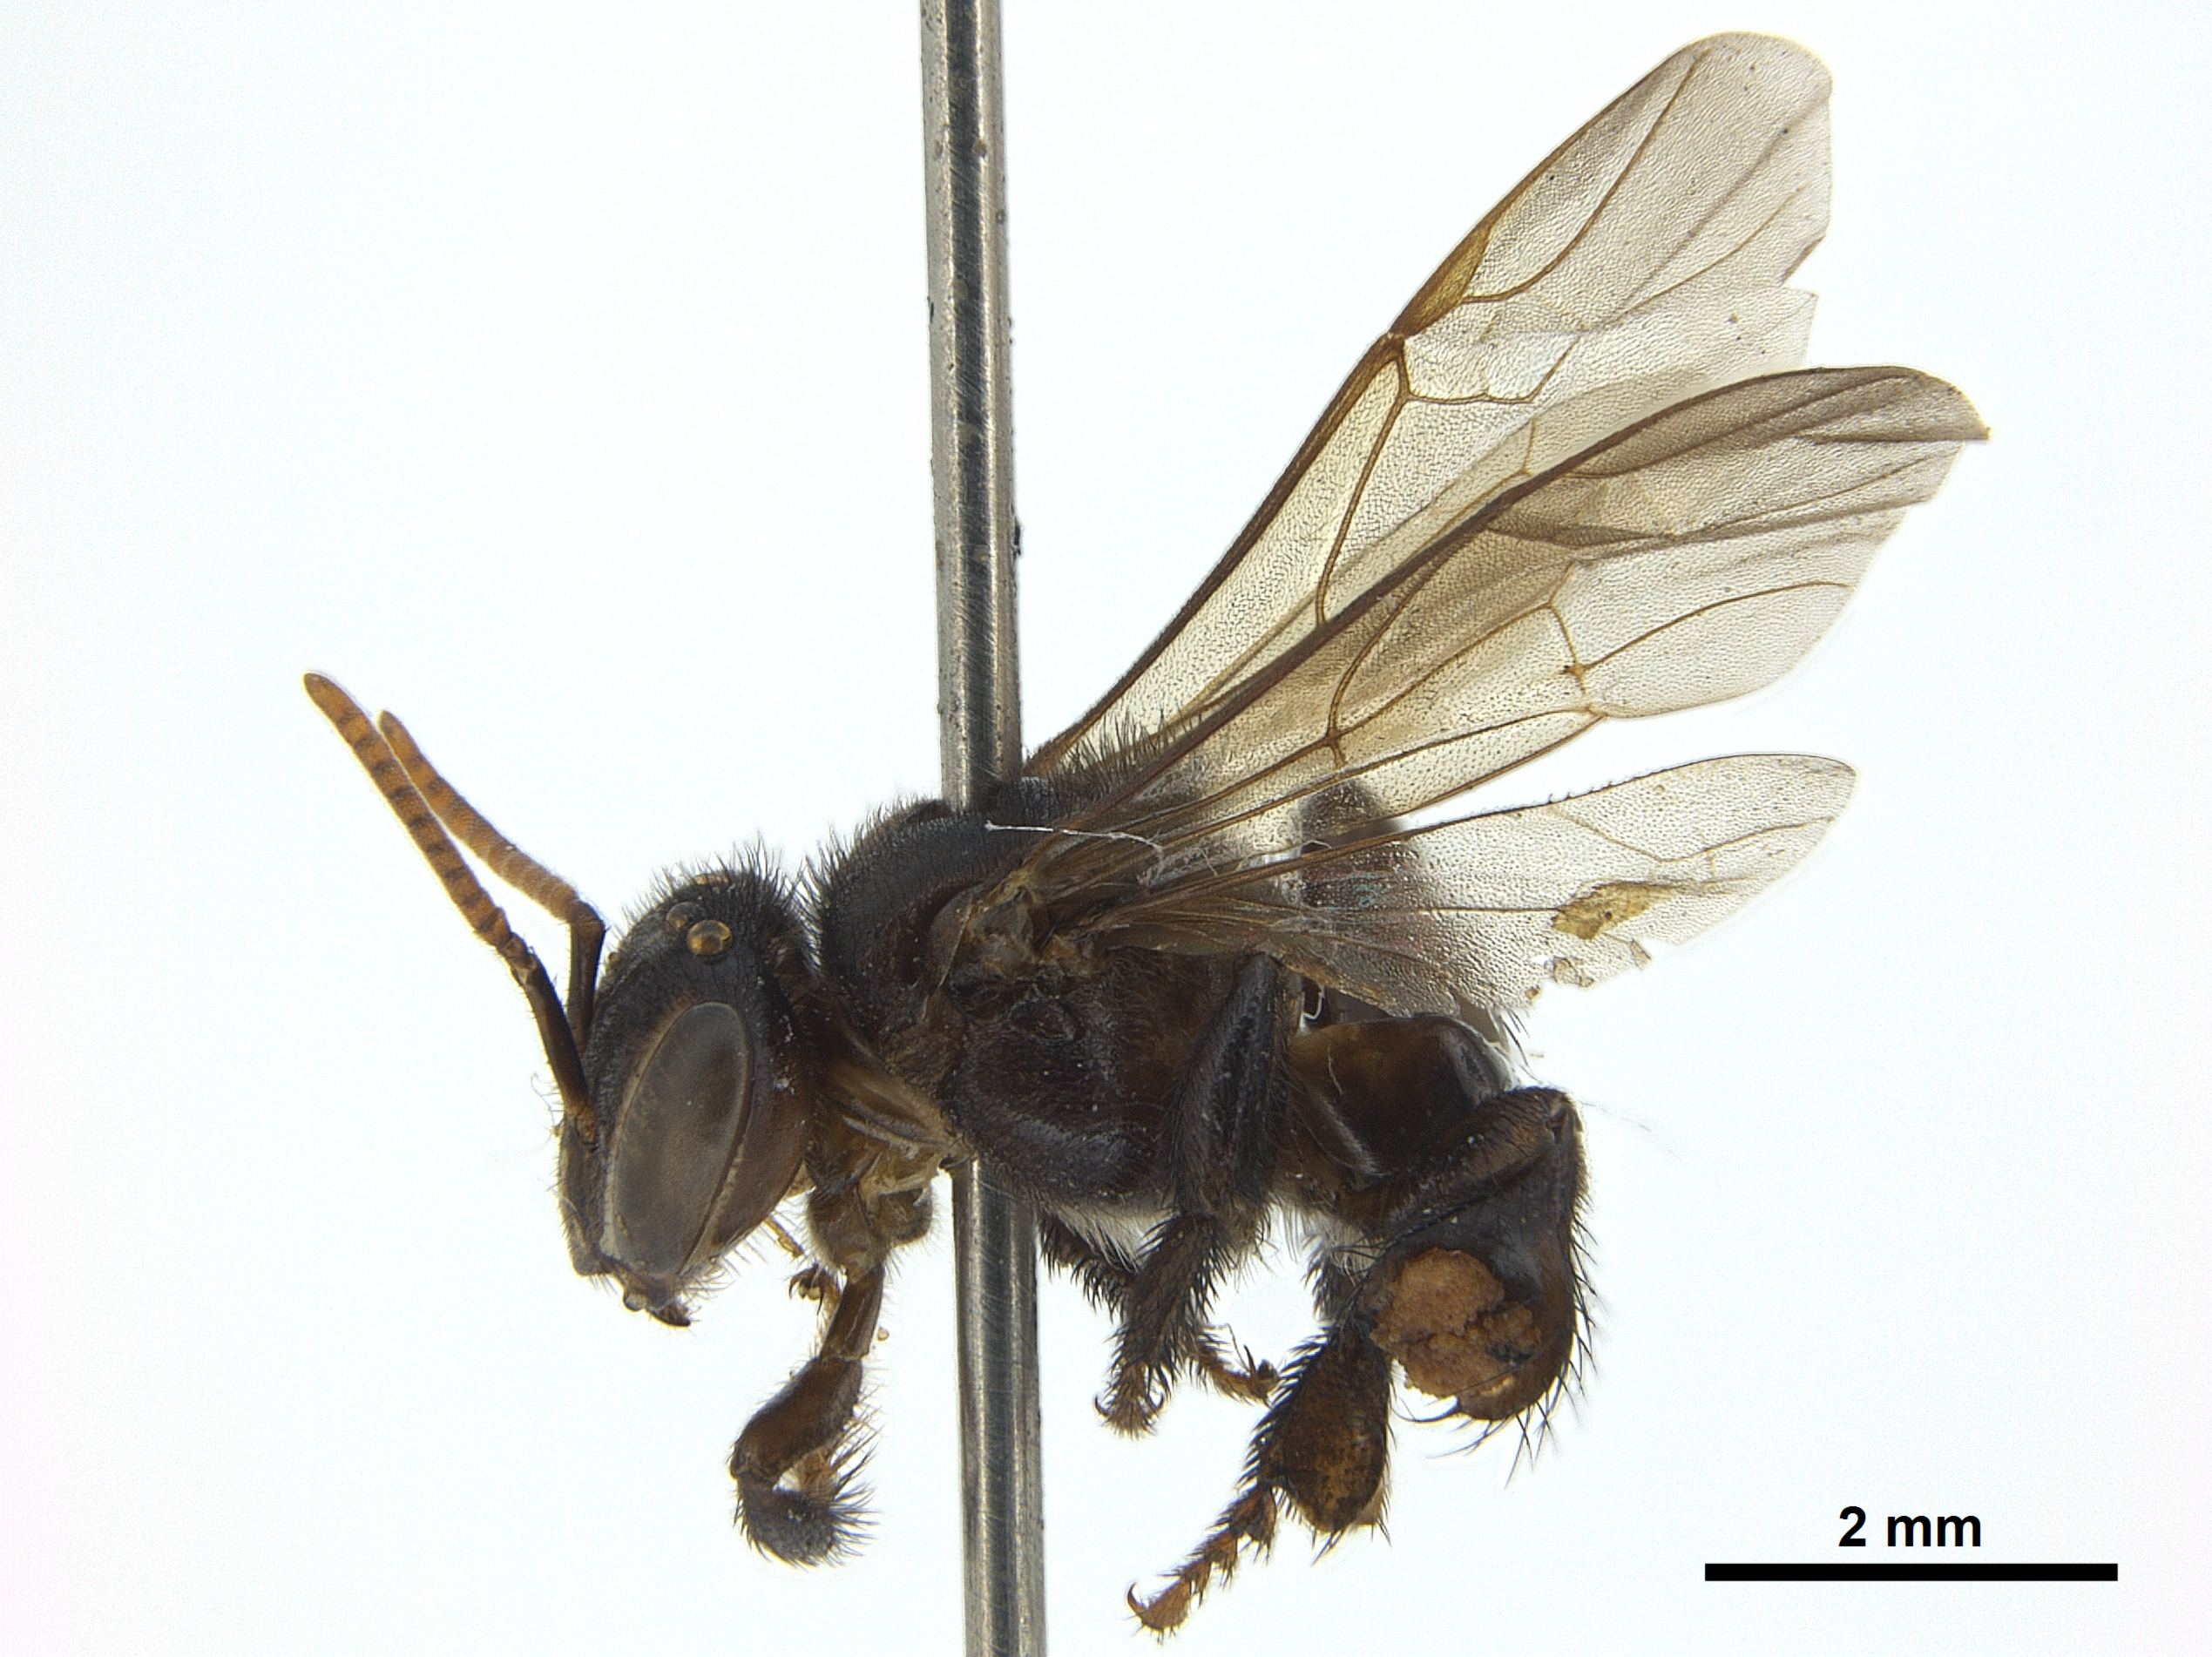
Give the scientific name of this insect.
Partamona bilineata
